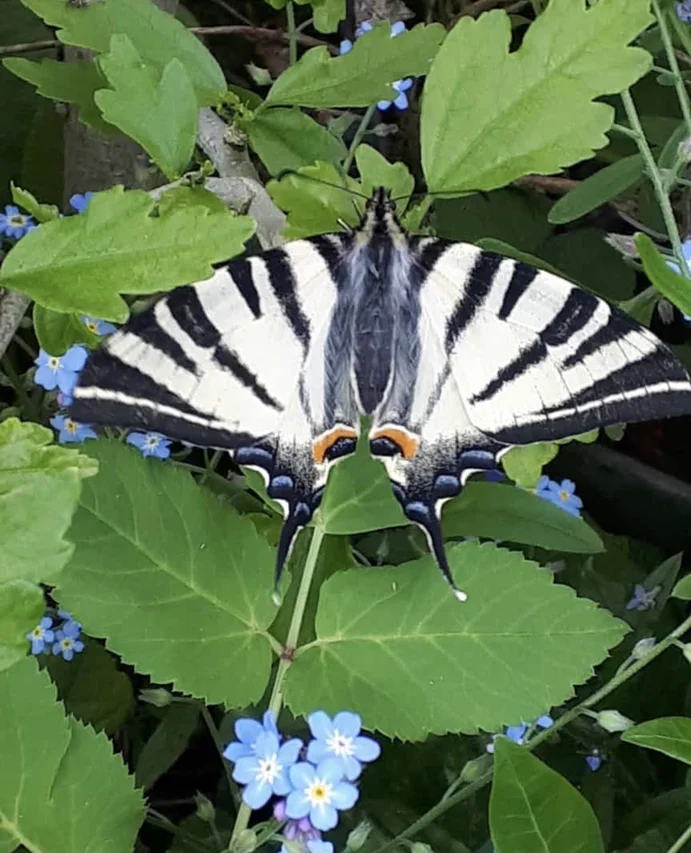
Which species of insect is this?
Iphiclides podalirius
